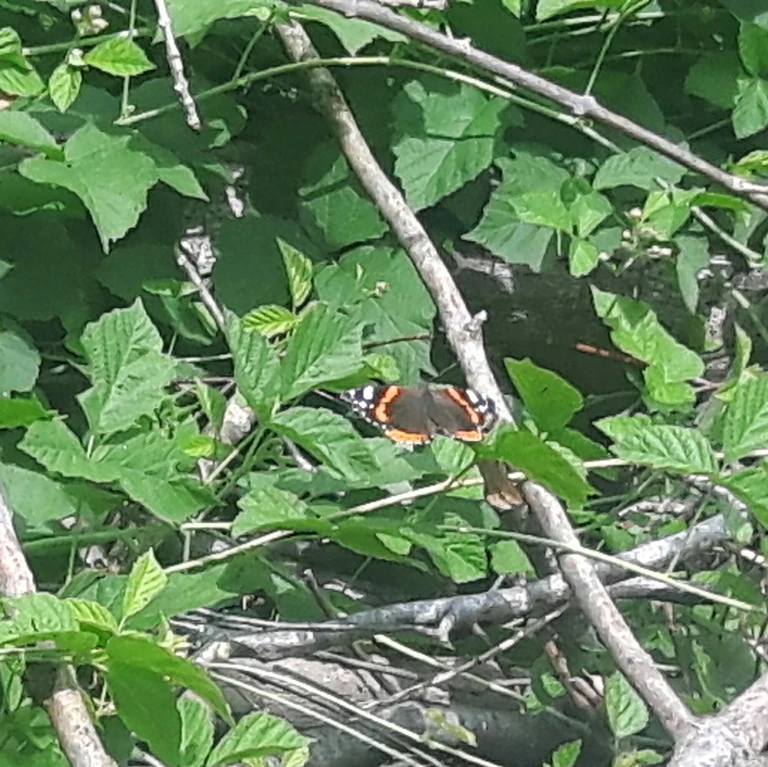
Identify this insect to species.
Vanessa atalanta
